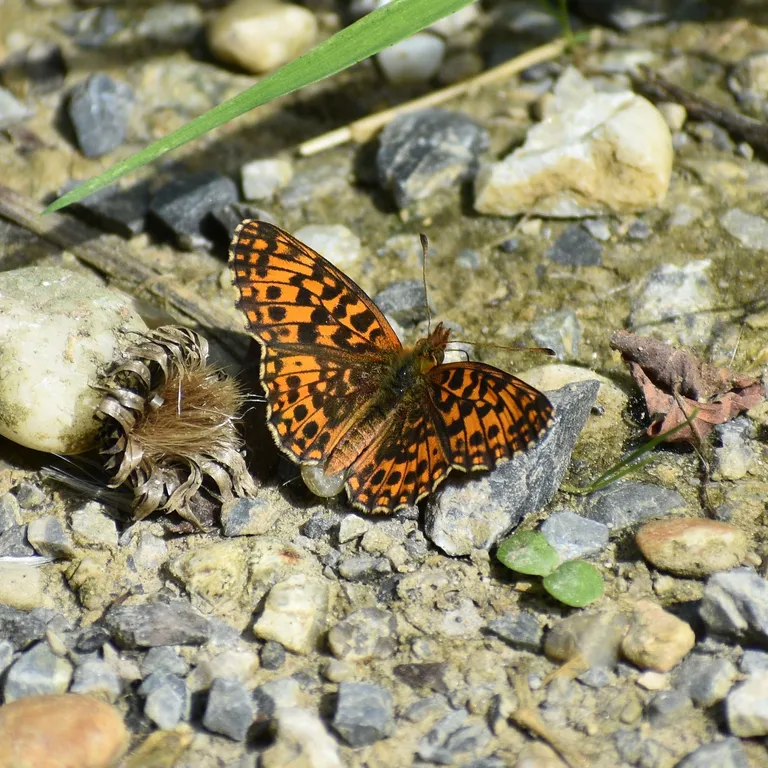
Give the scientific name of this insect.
Boloria dia
